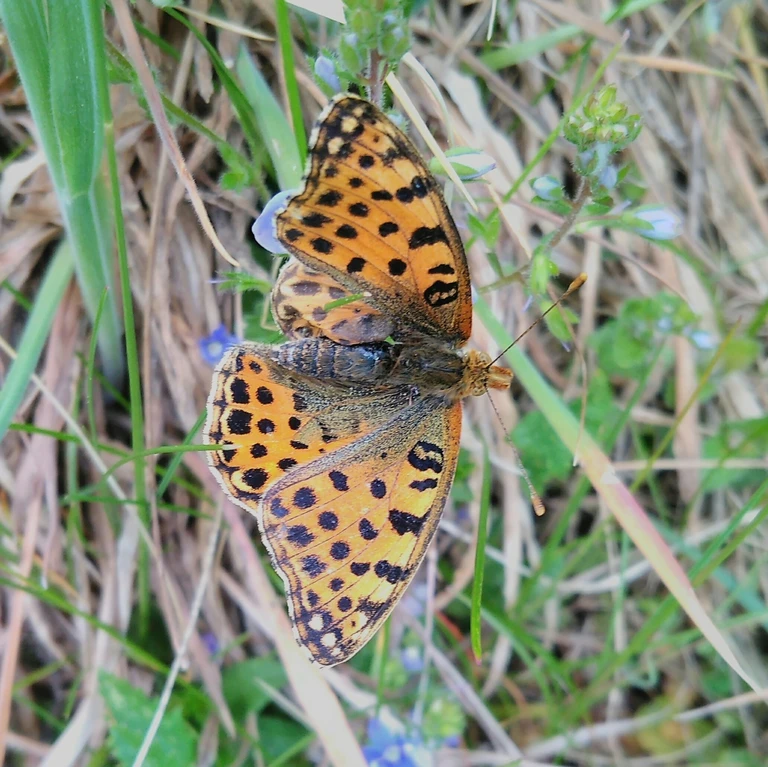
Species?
Issoria lathonia
